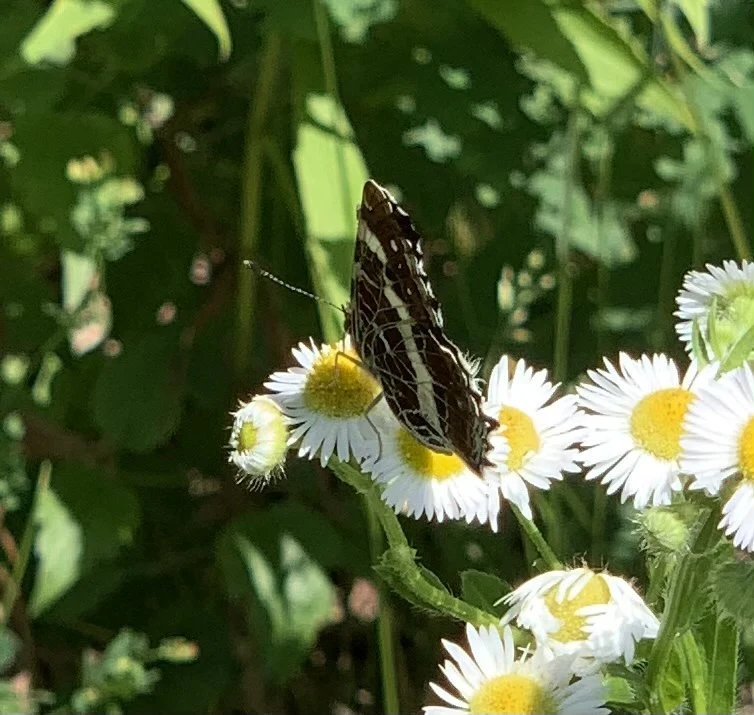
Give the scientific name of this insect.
Araschnia levana
